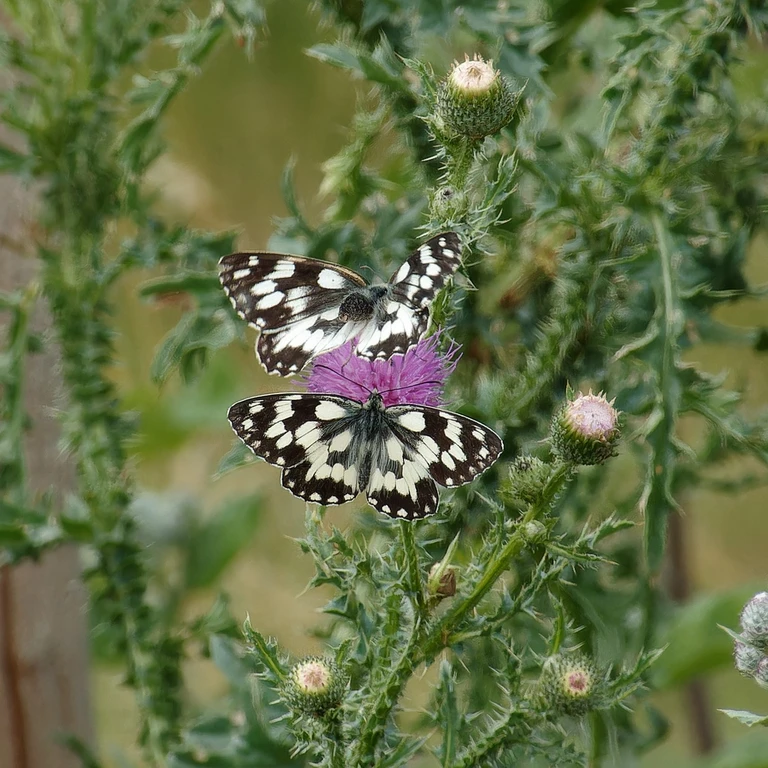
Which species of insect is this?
Melanargia galathea
